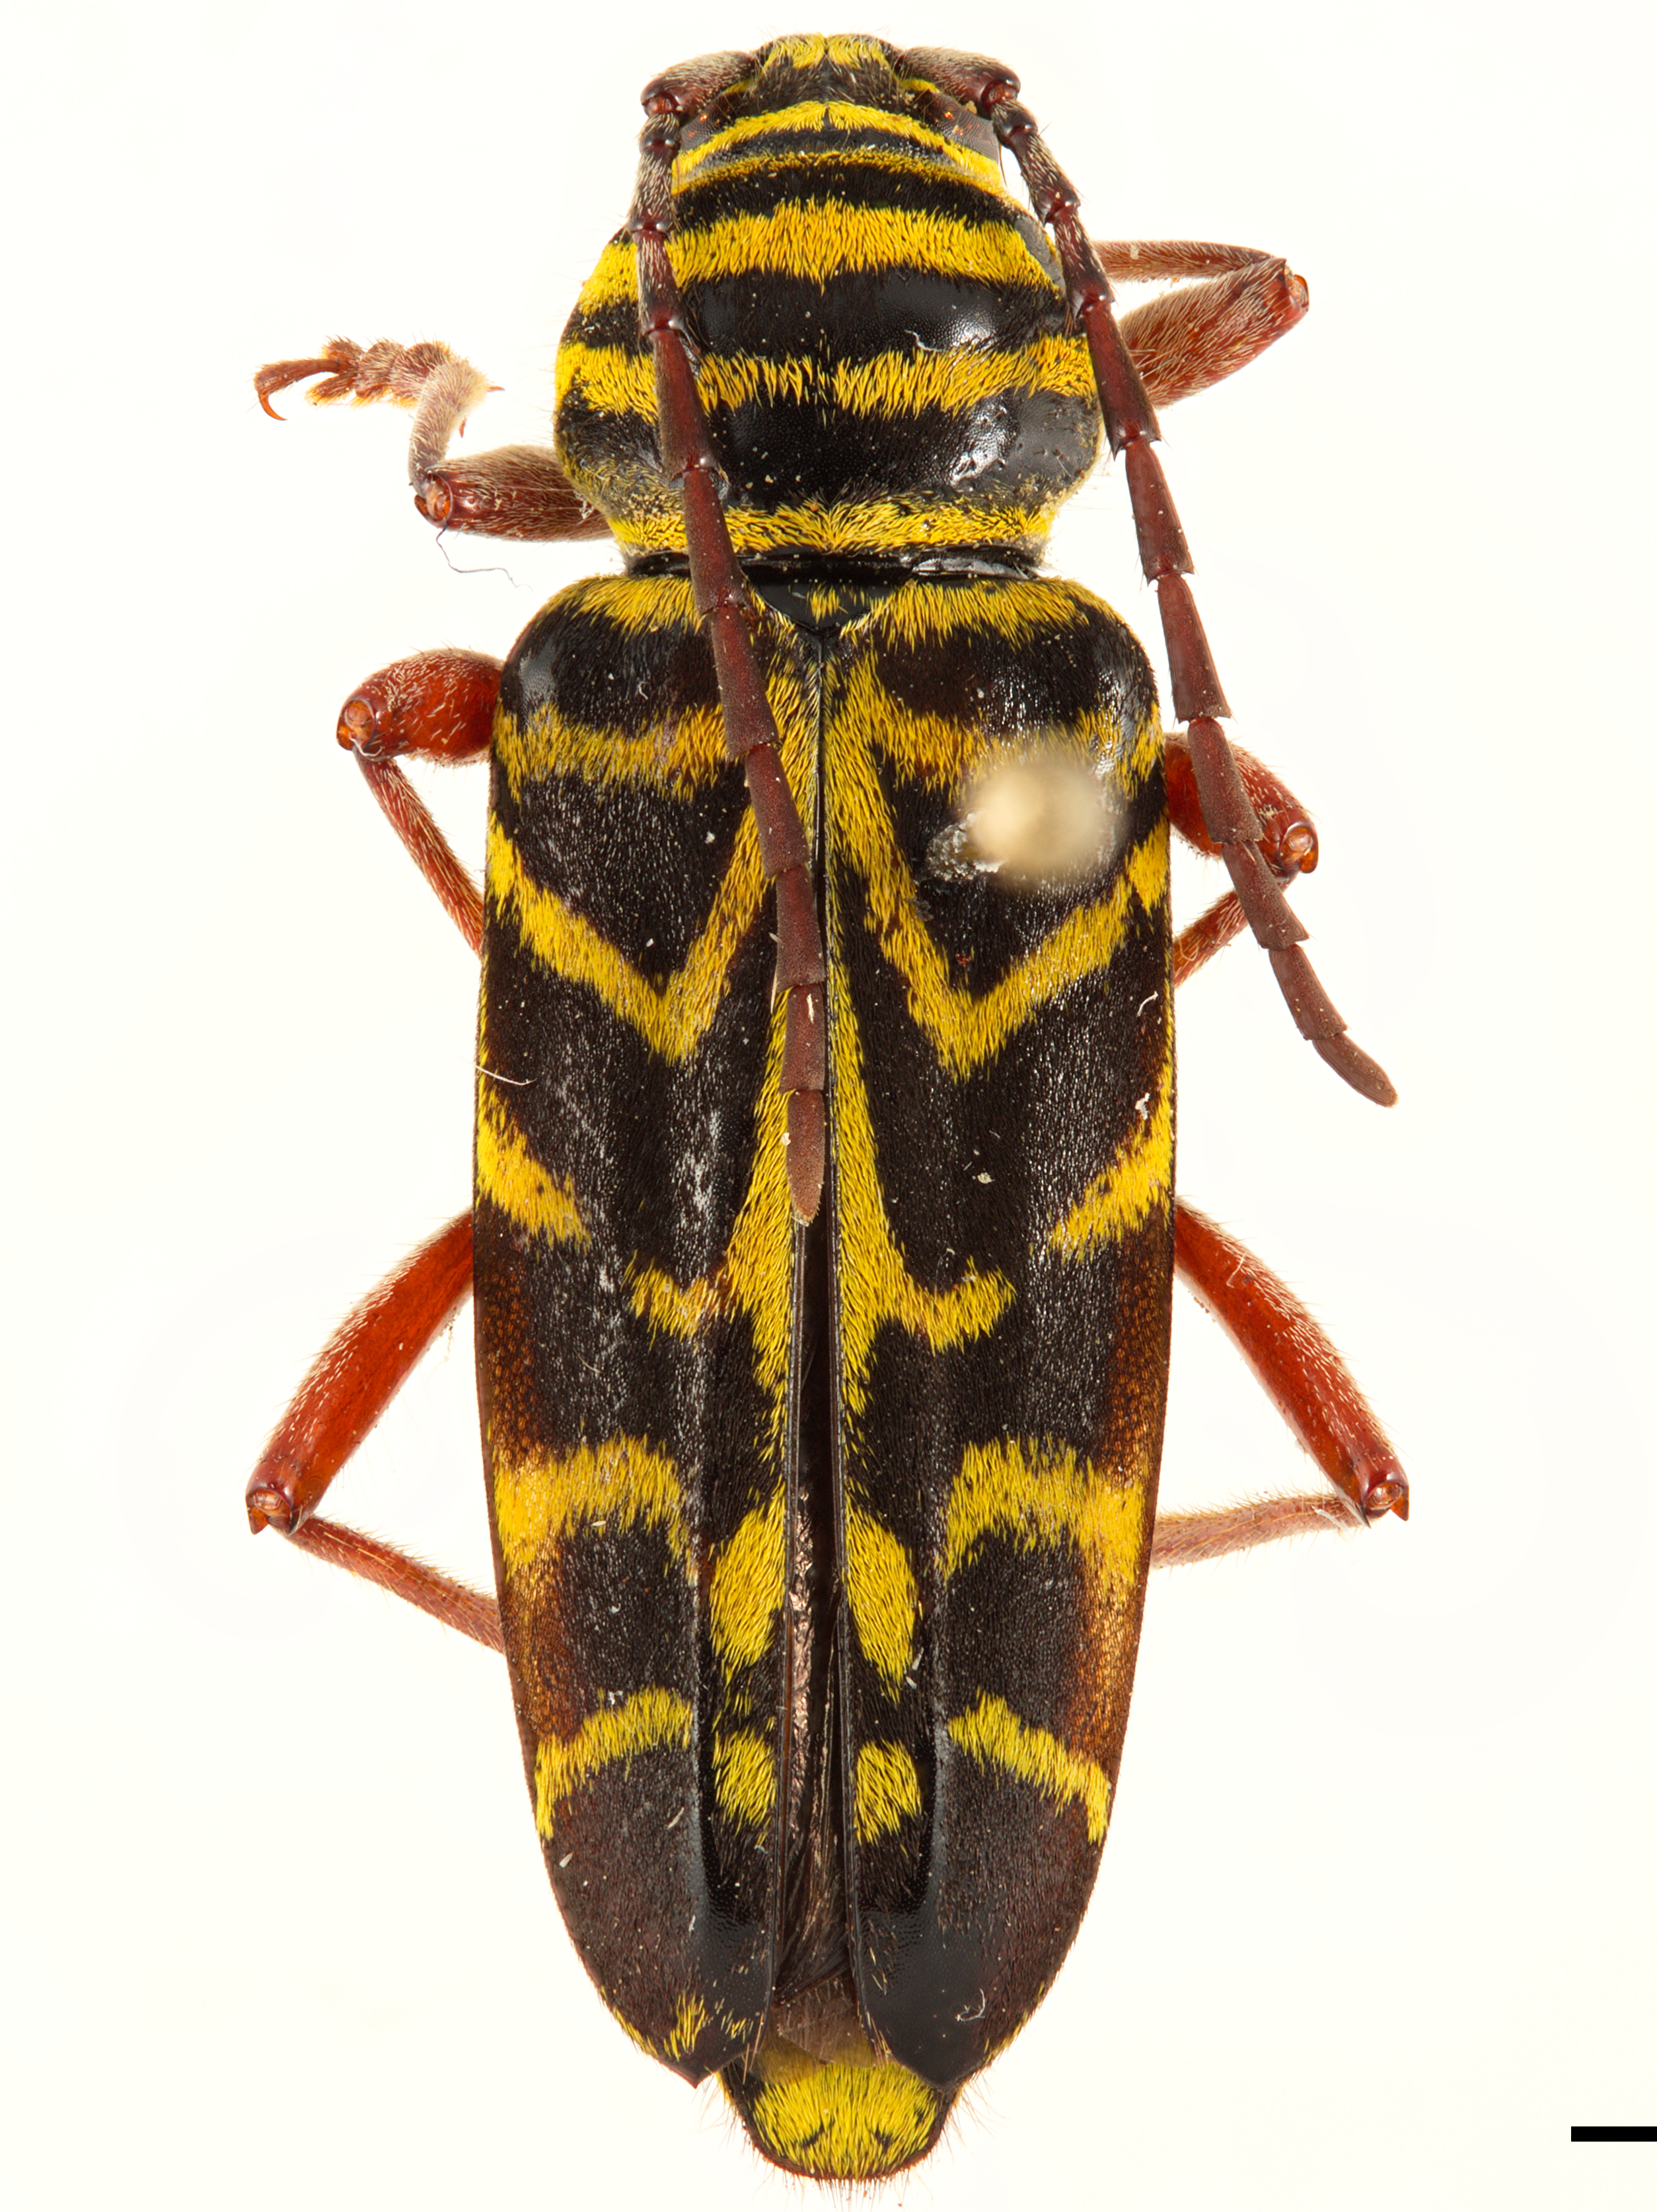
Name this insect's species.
Megacyllene robiniae
